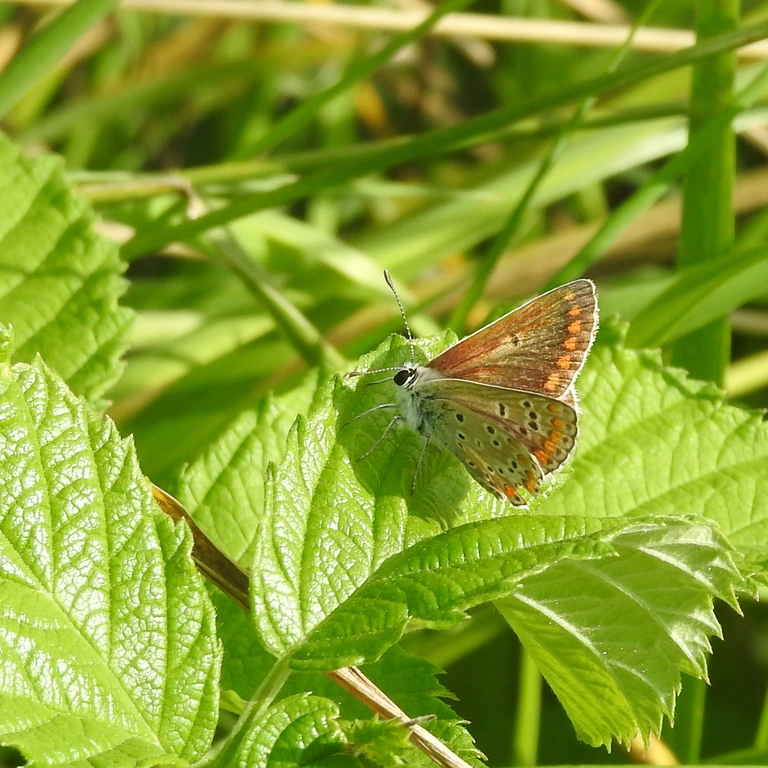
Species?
Aricia agestis/artaxerxes
